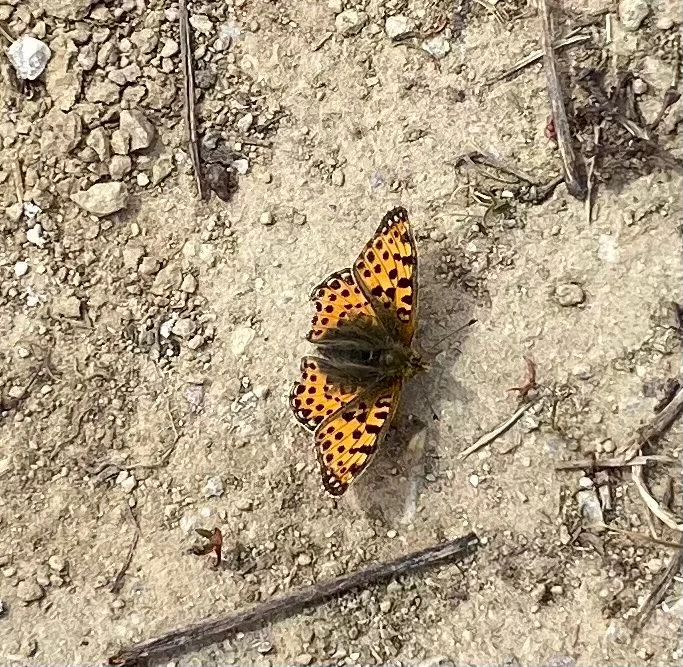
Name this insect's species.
Issoria lathonia
